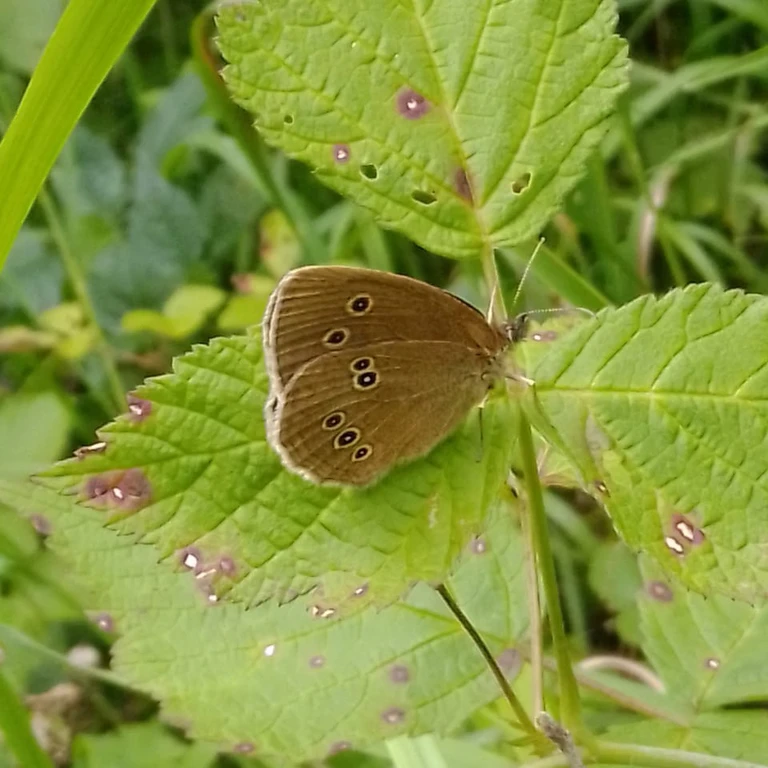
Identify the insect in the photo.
Aphantopus hyperantus
